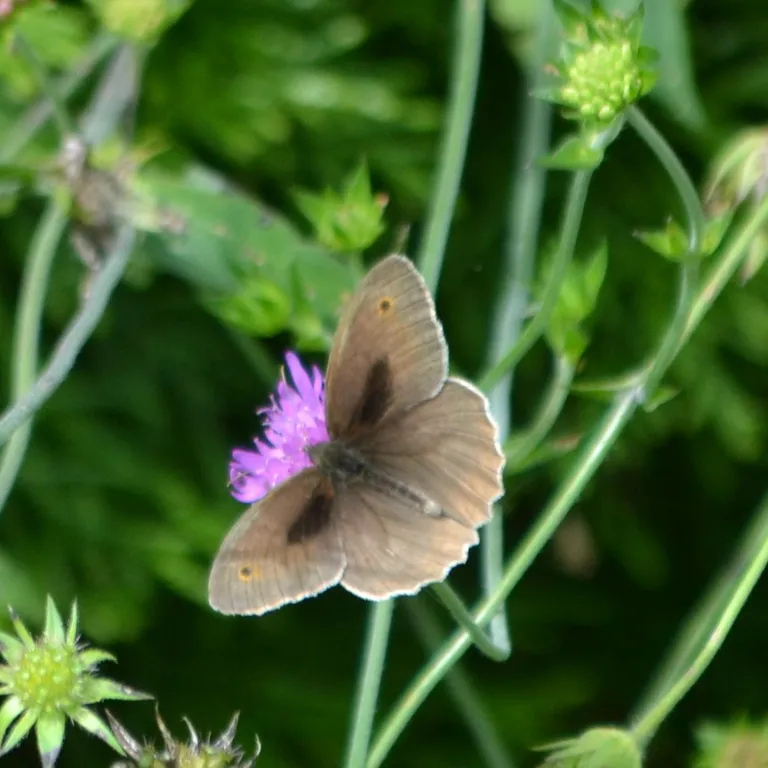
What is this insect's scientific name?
Maniola jurtina
